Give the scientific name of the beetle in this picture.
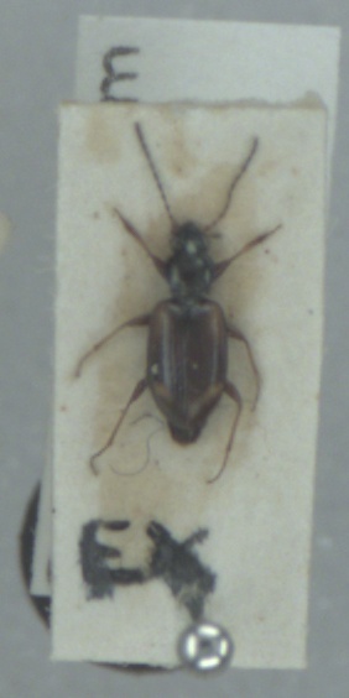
Bembidion bruxellense
